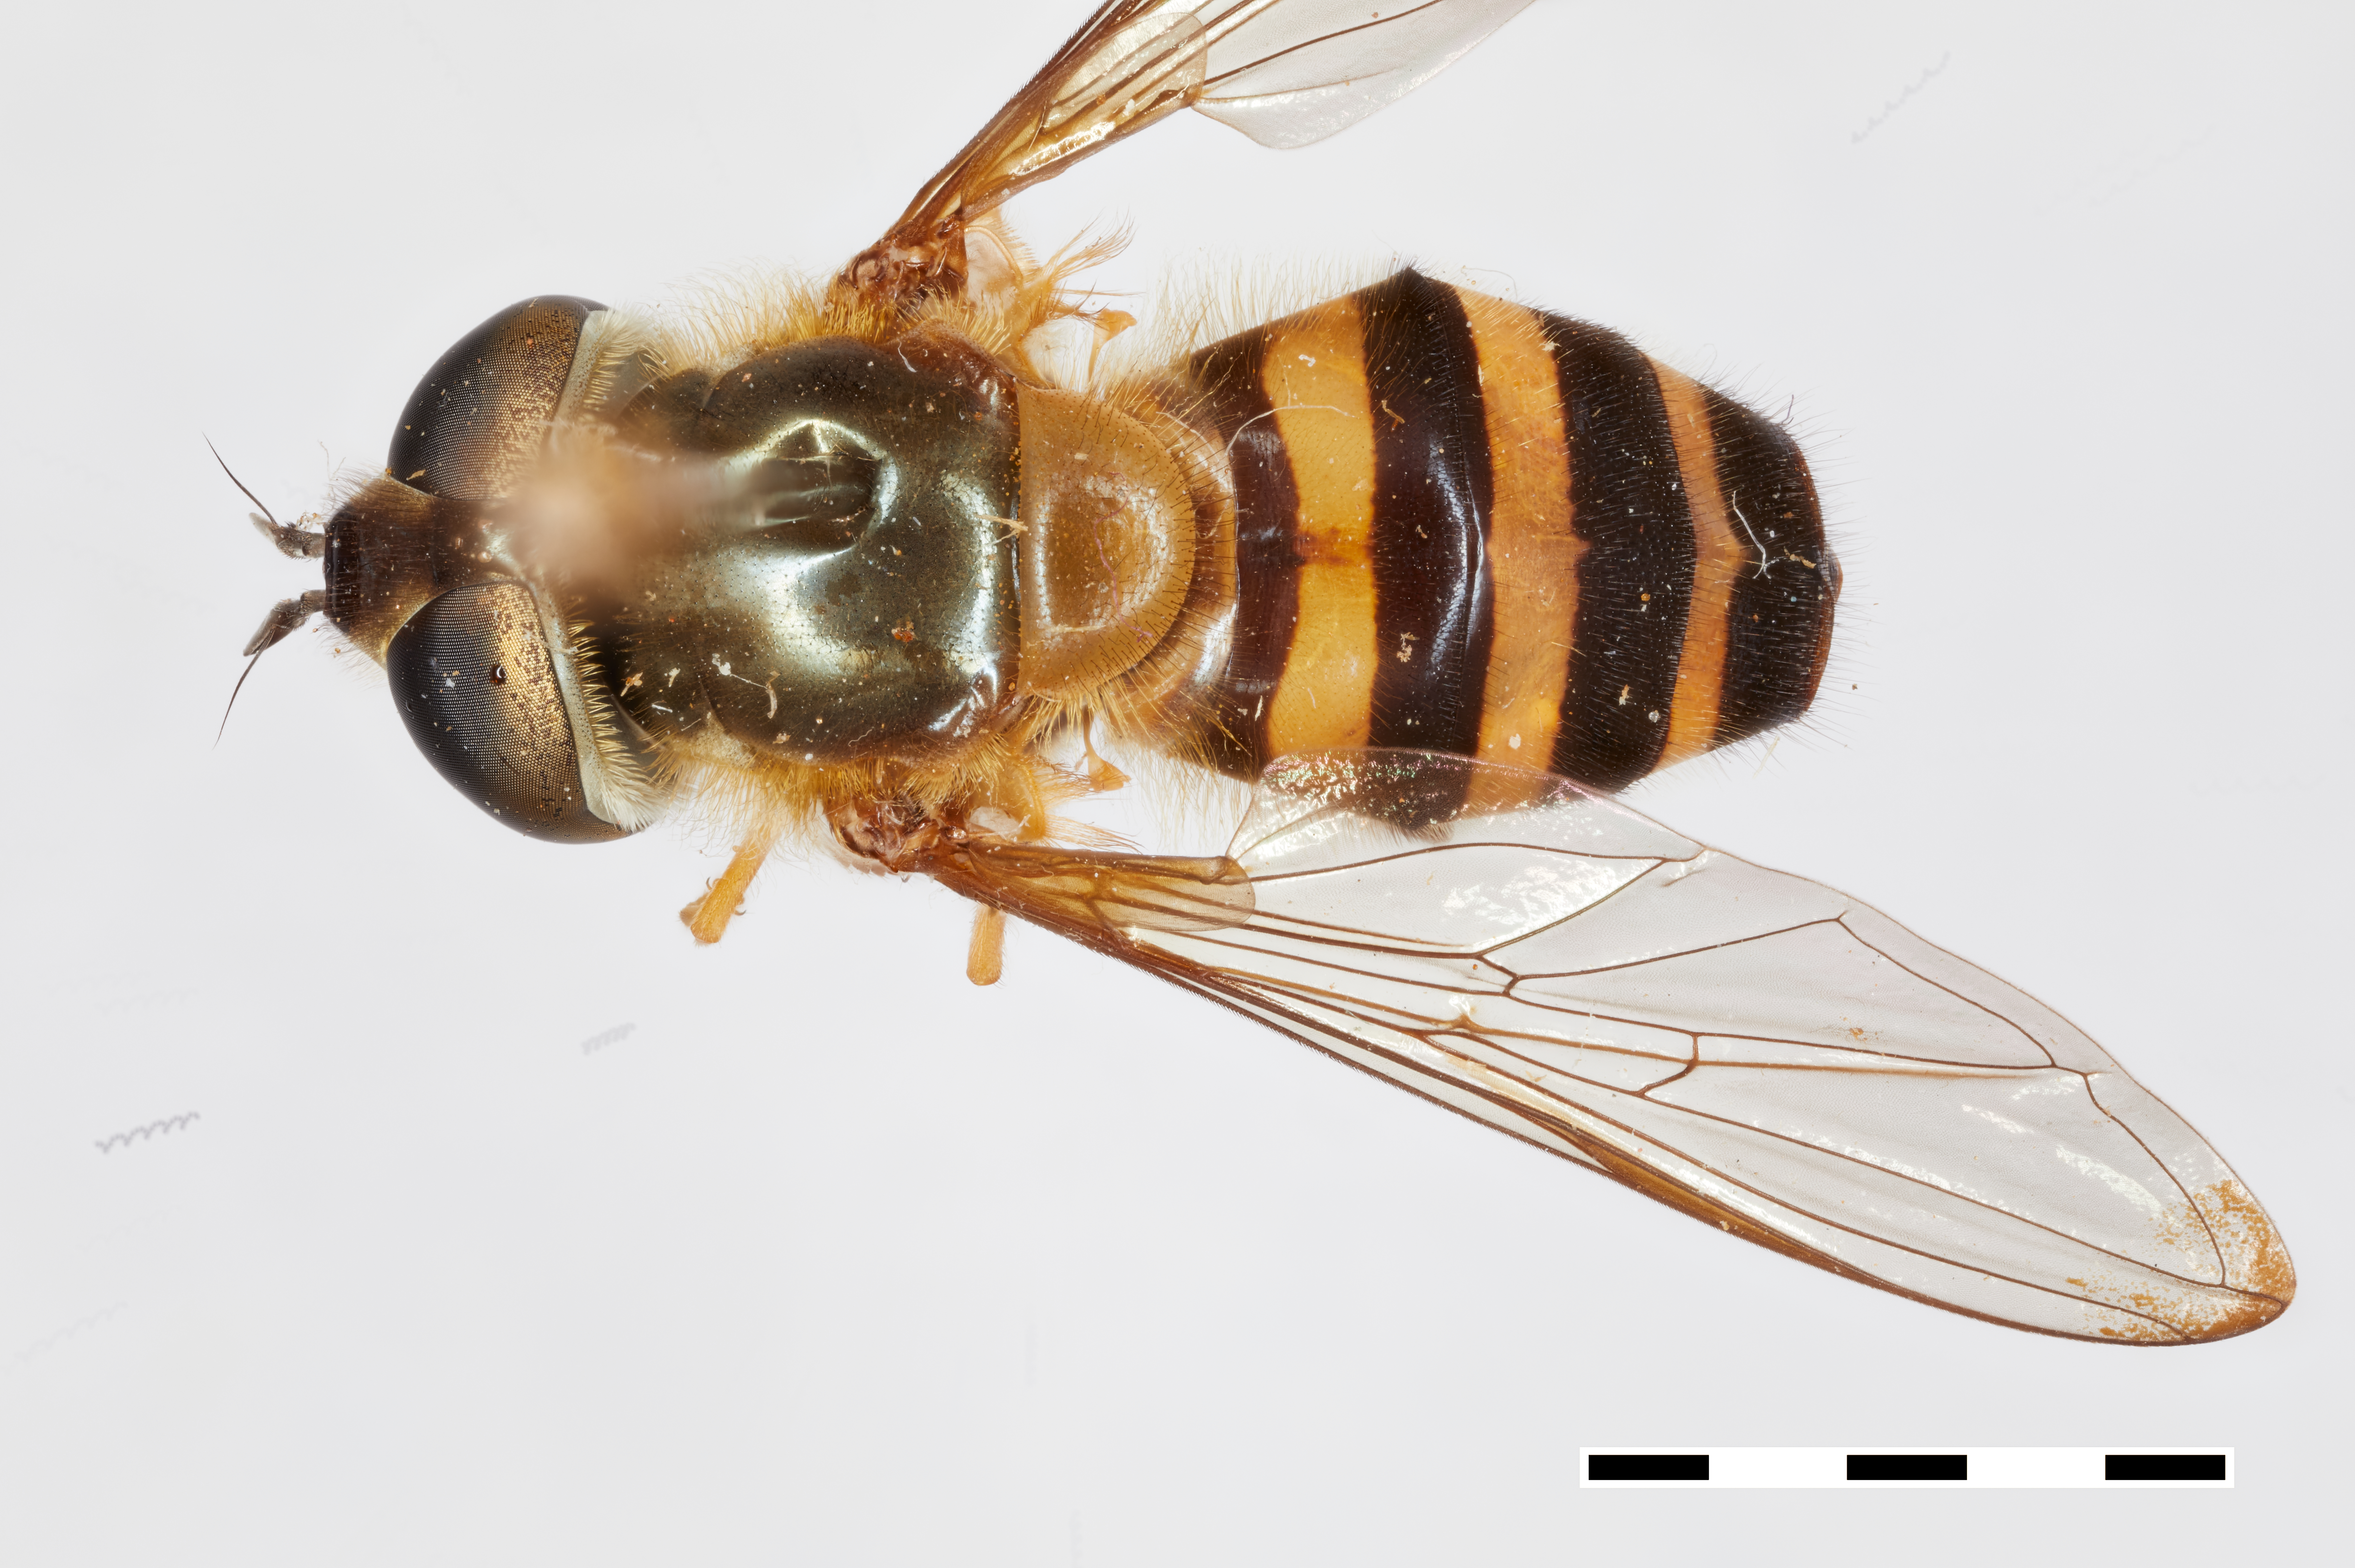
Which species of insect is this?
Epistrophe carmichaeli
